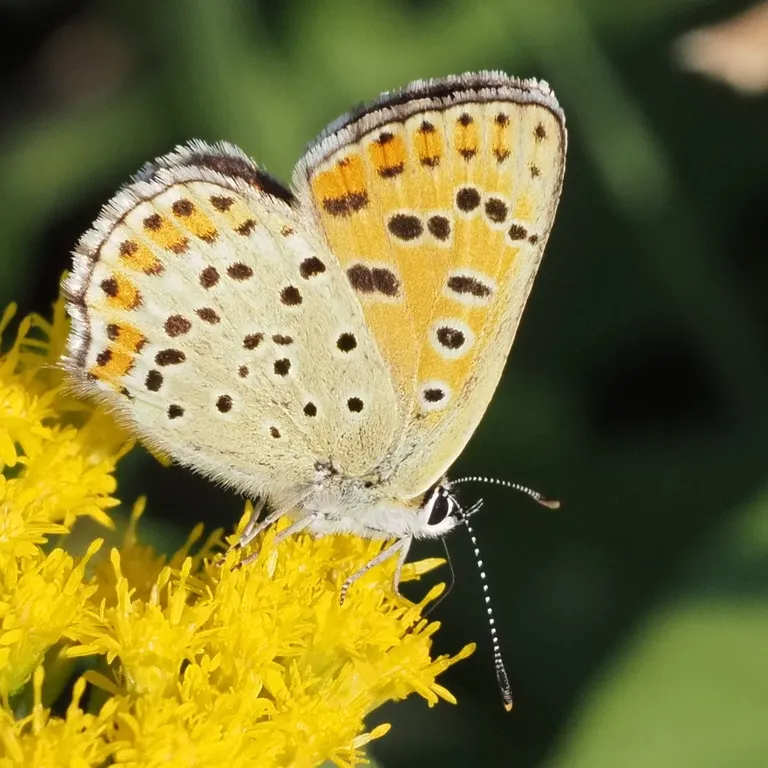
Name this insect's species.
Lycaena tityrus (also Loweia tityrus)
